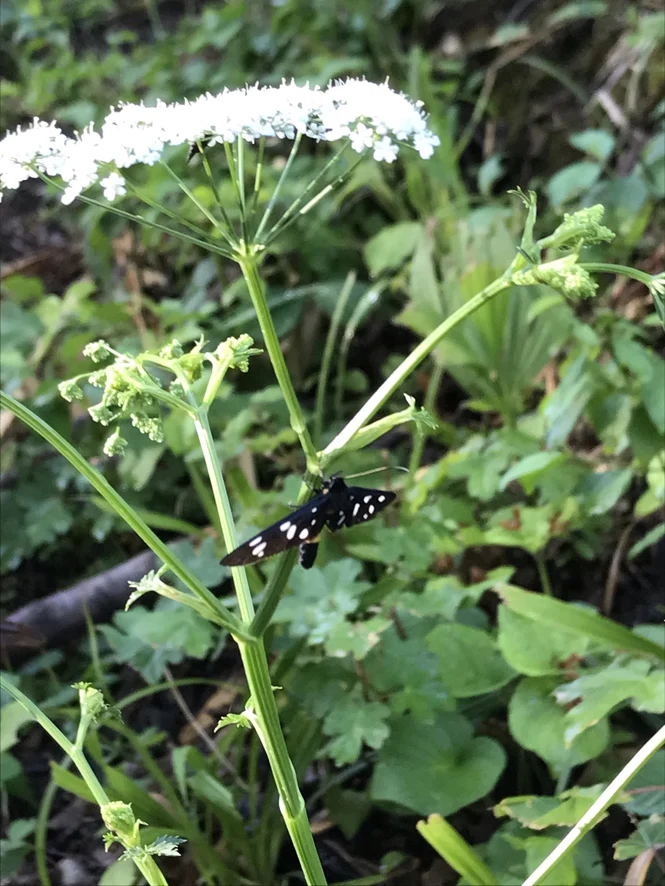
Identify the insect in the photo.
Amata phegea
